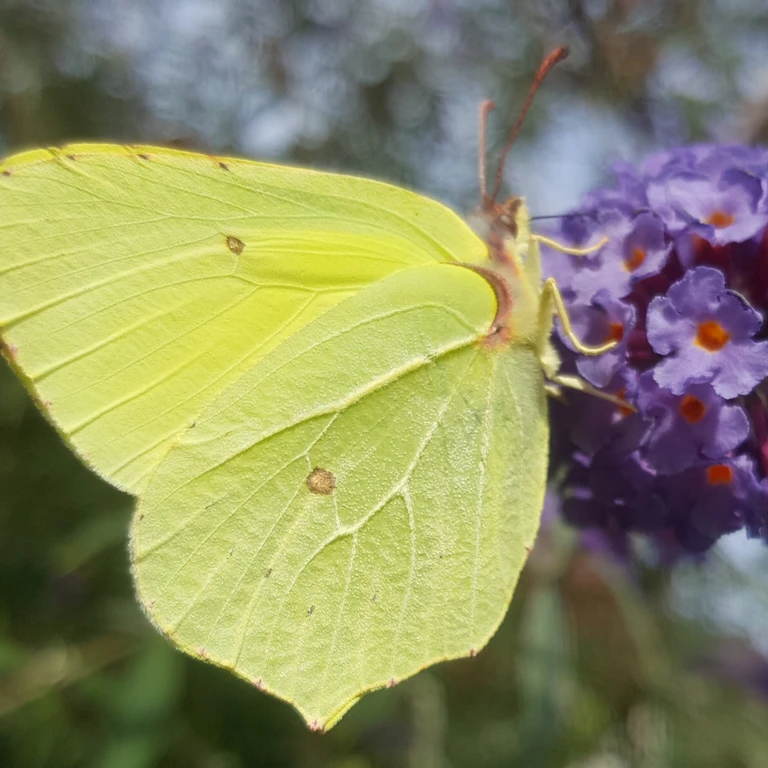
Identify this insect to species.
Gonepteryx rhamni
